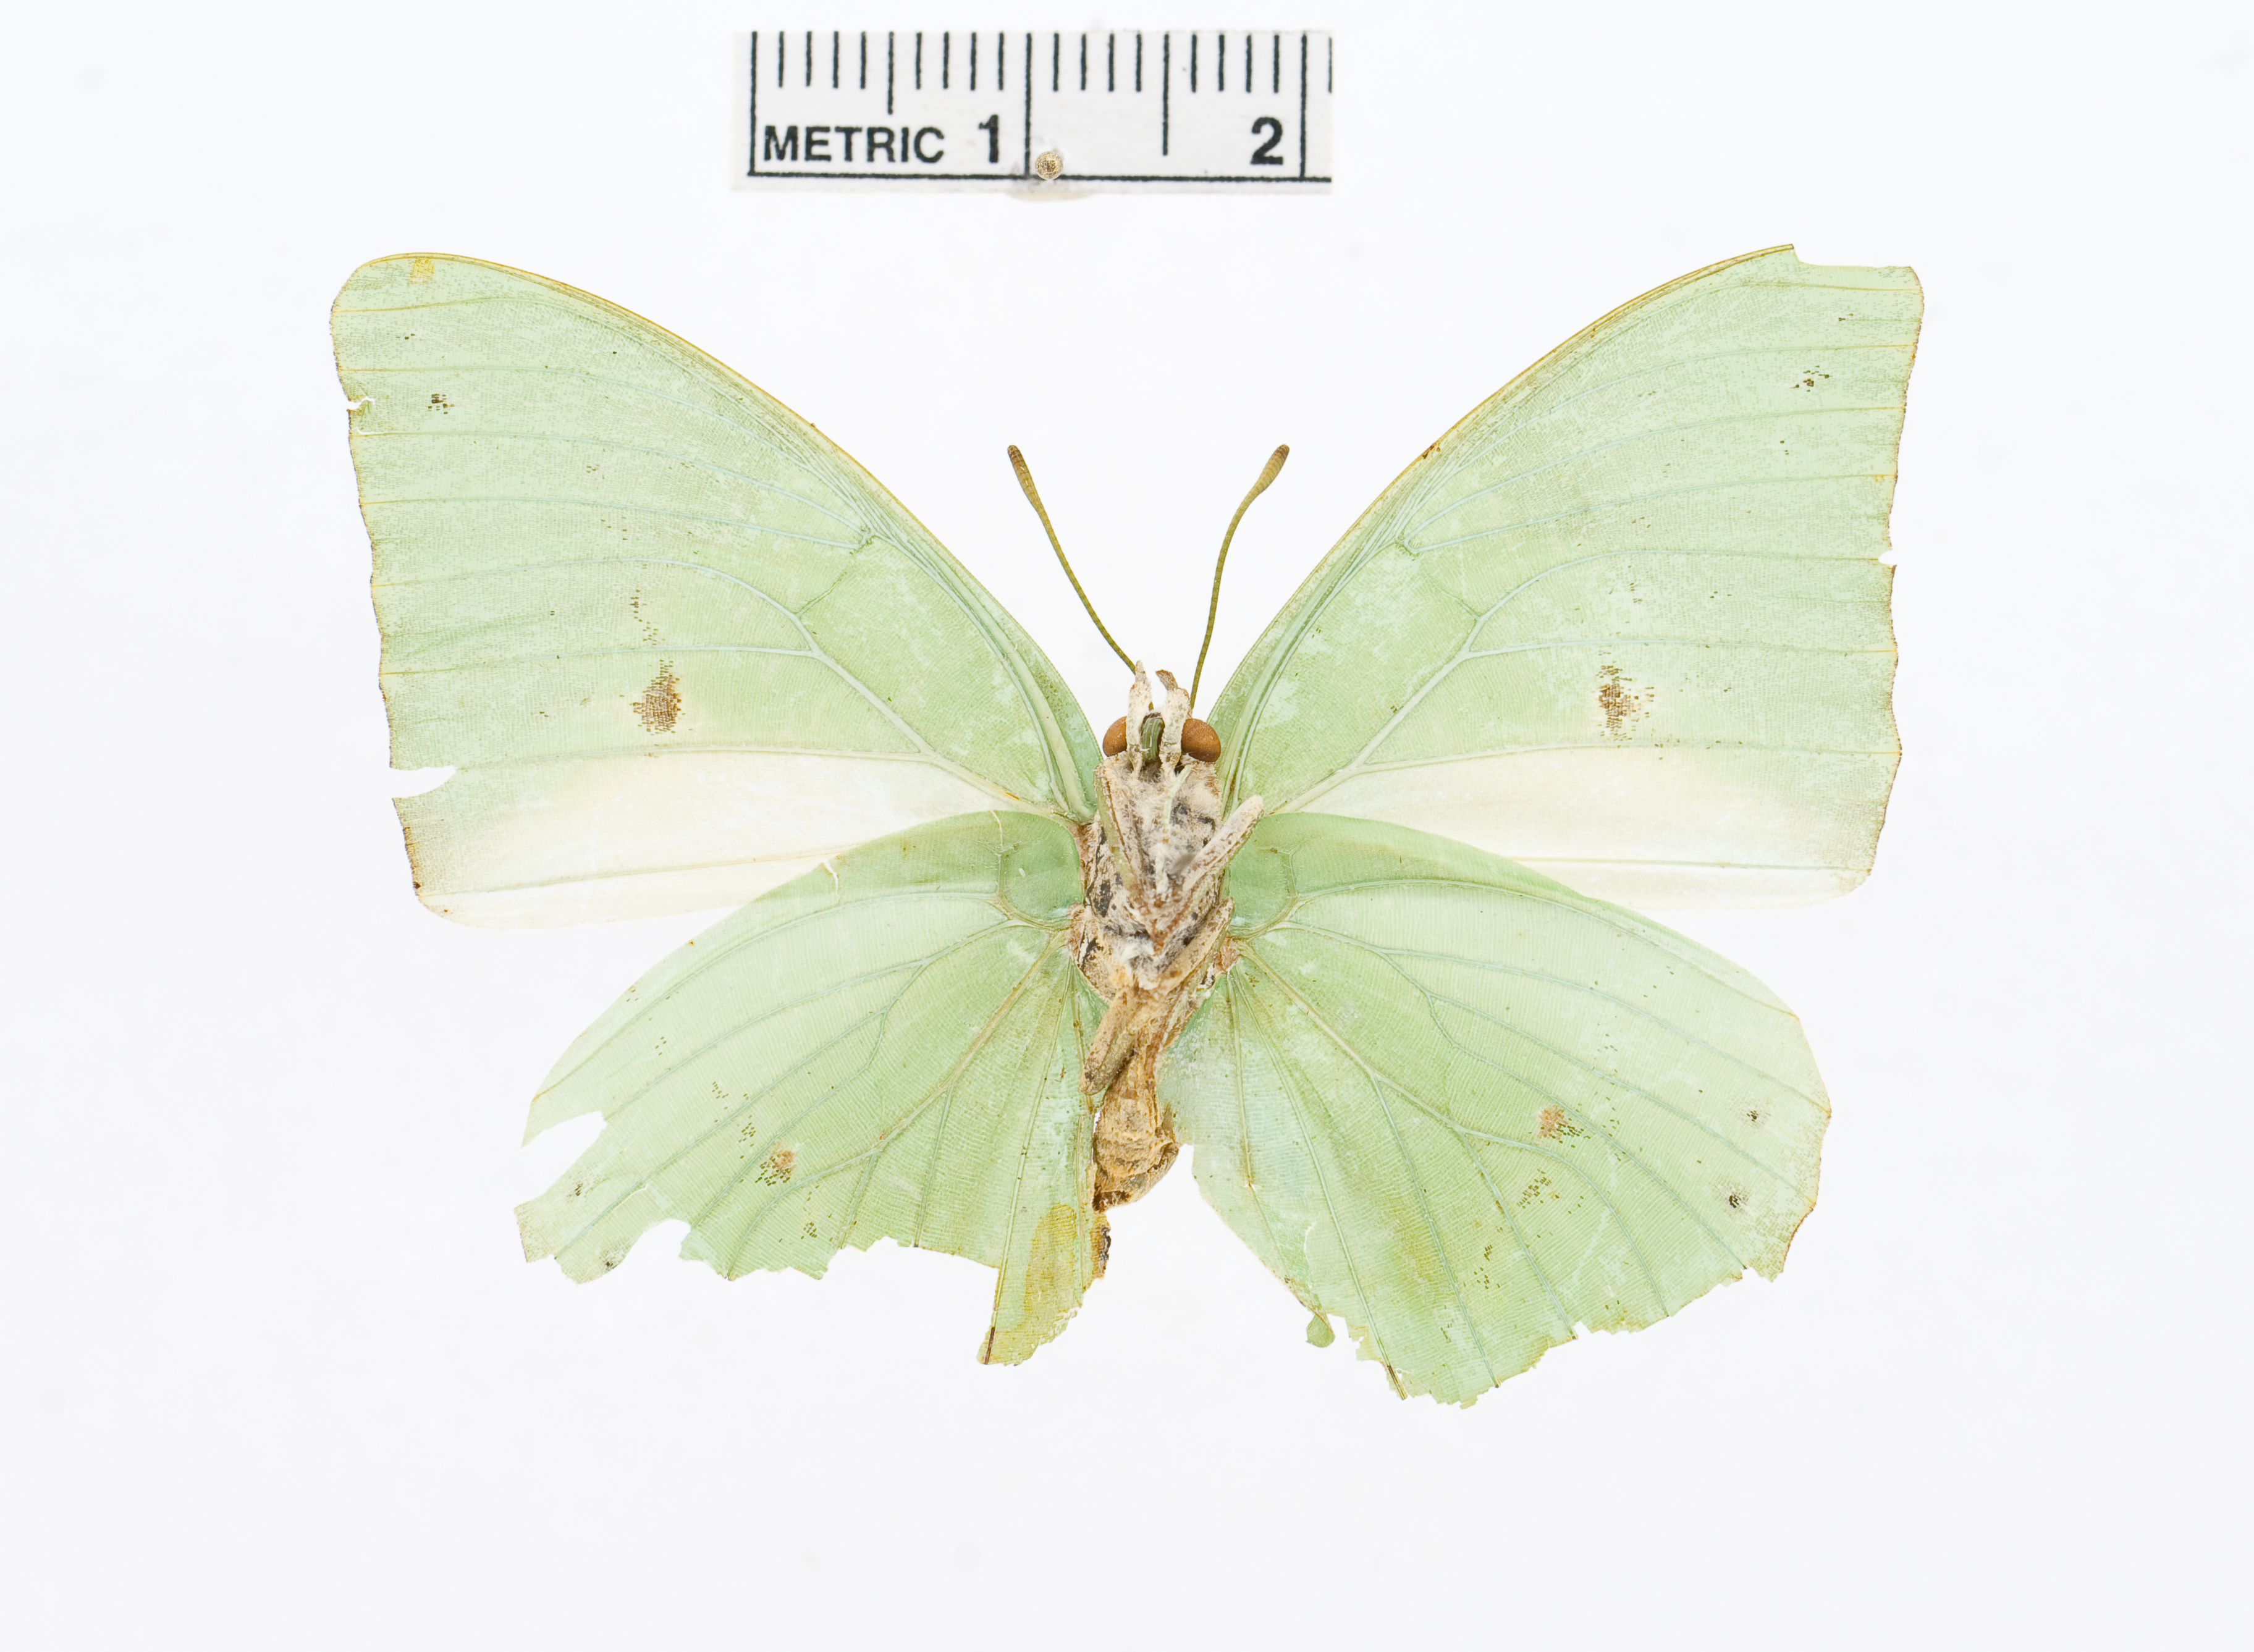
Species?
Charaxes eupale
